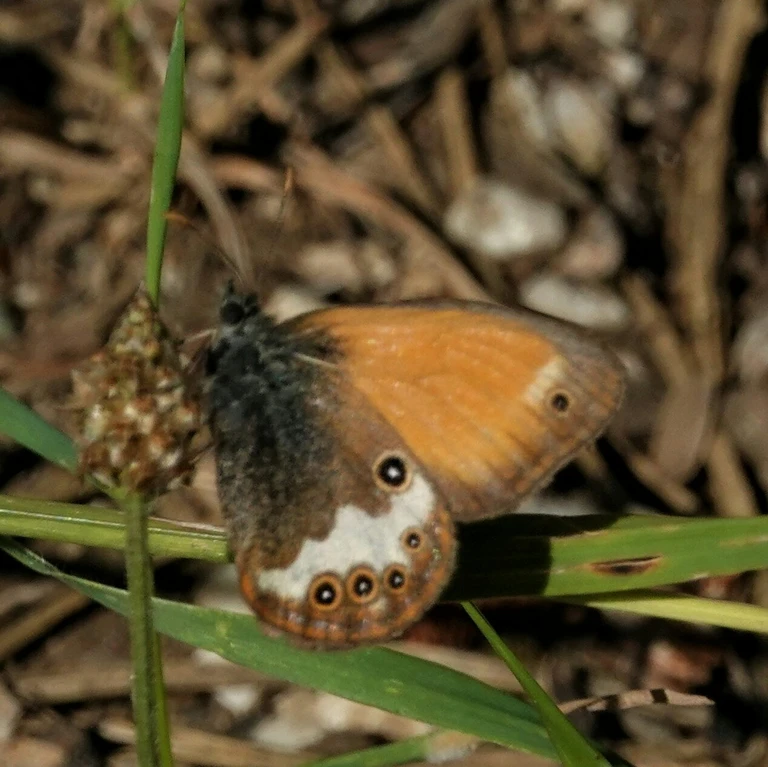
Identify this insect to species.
Coenonympha arcania
